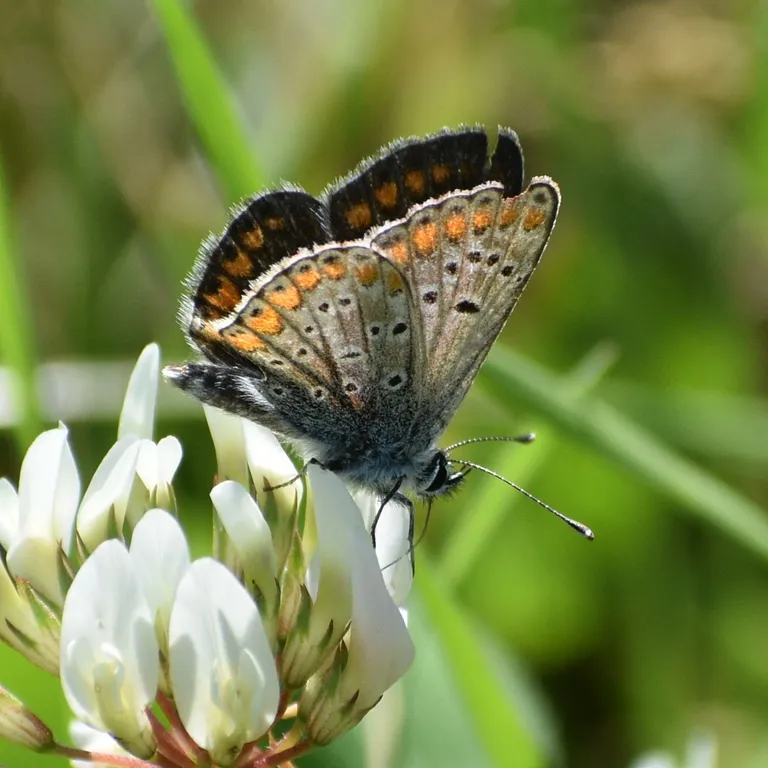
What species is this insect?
Aricia agestis/artaxerxes
